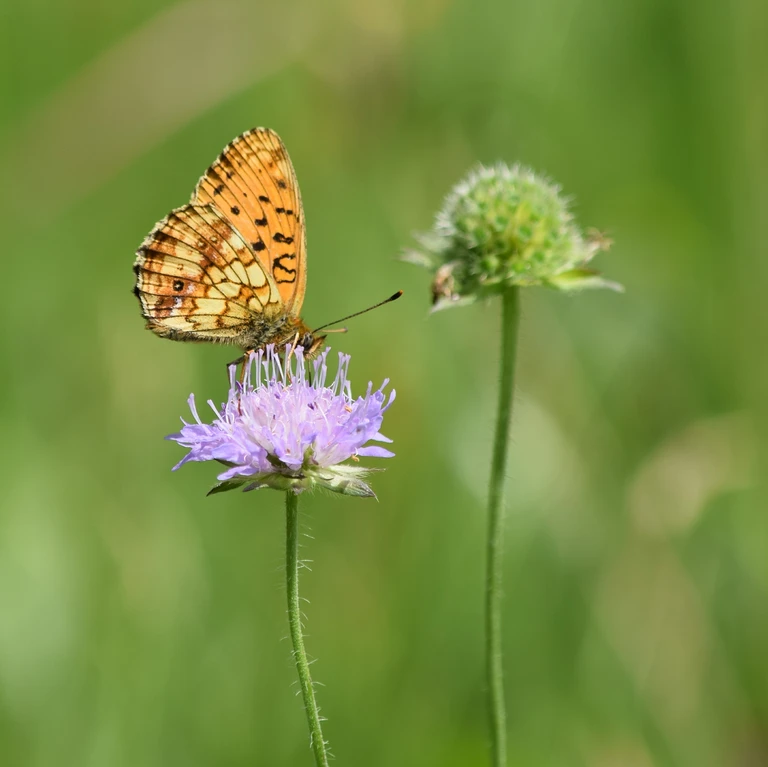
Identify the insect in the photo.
Brenthis ino
